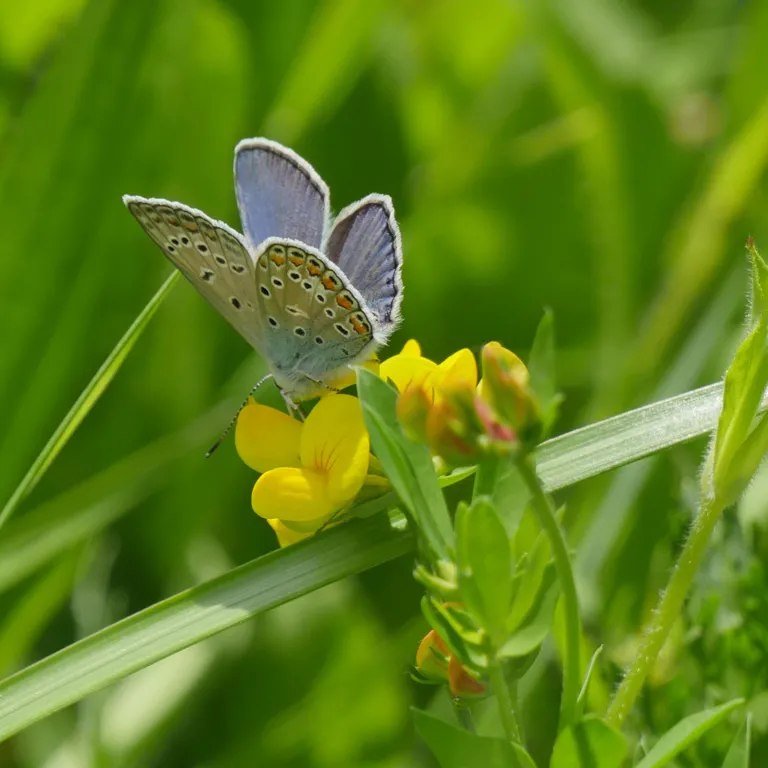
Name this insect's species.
Polyommatus icarus
